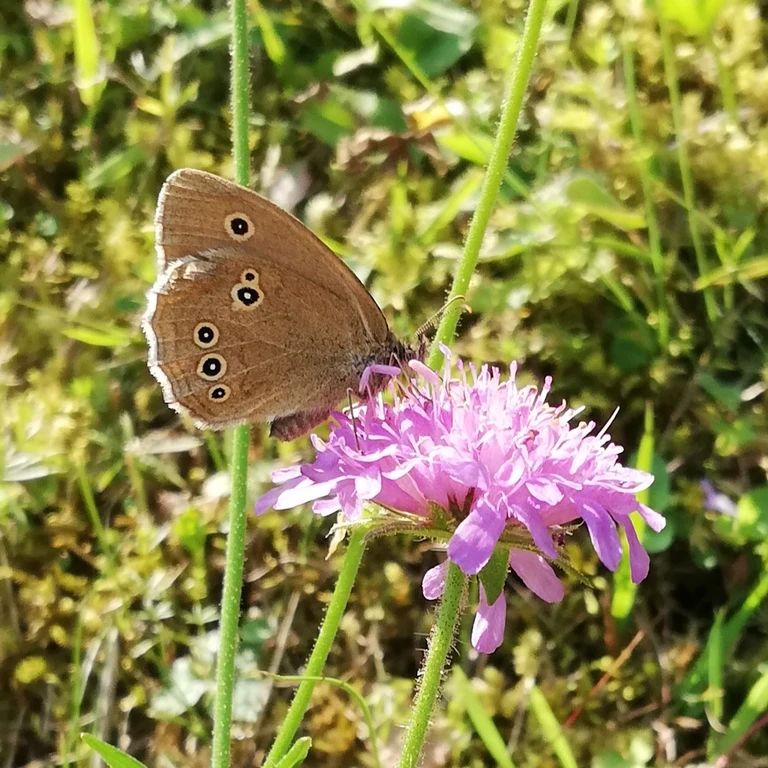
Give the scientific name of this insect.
Aphantopus hyperantus
